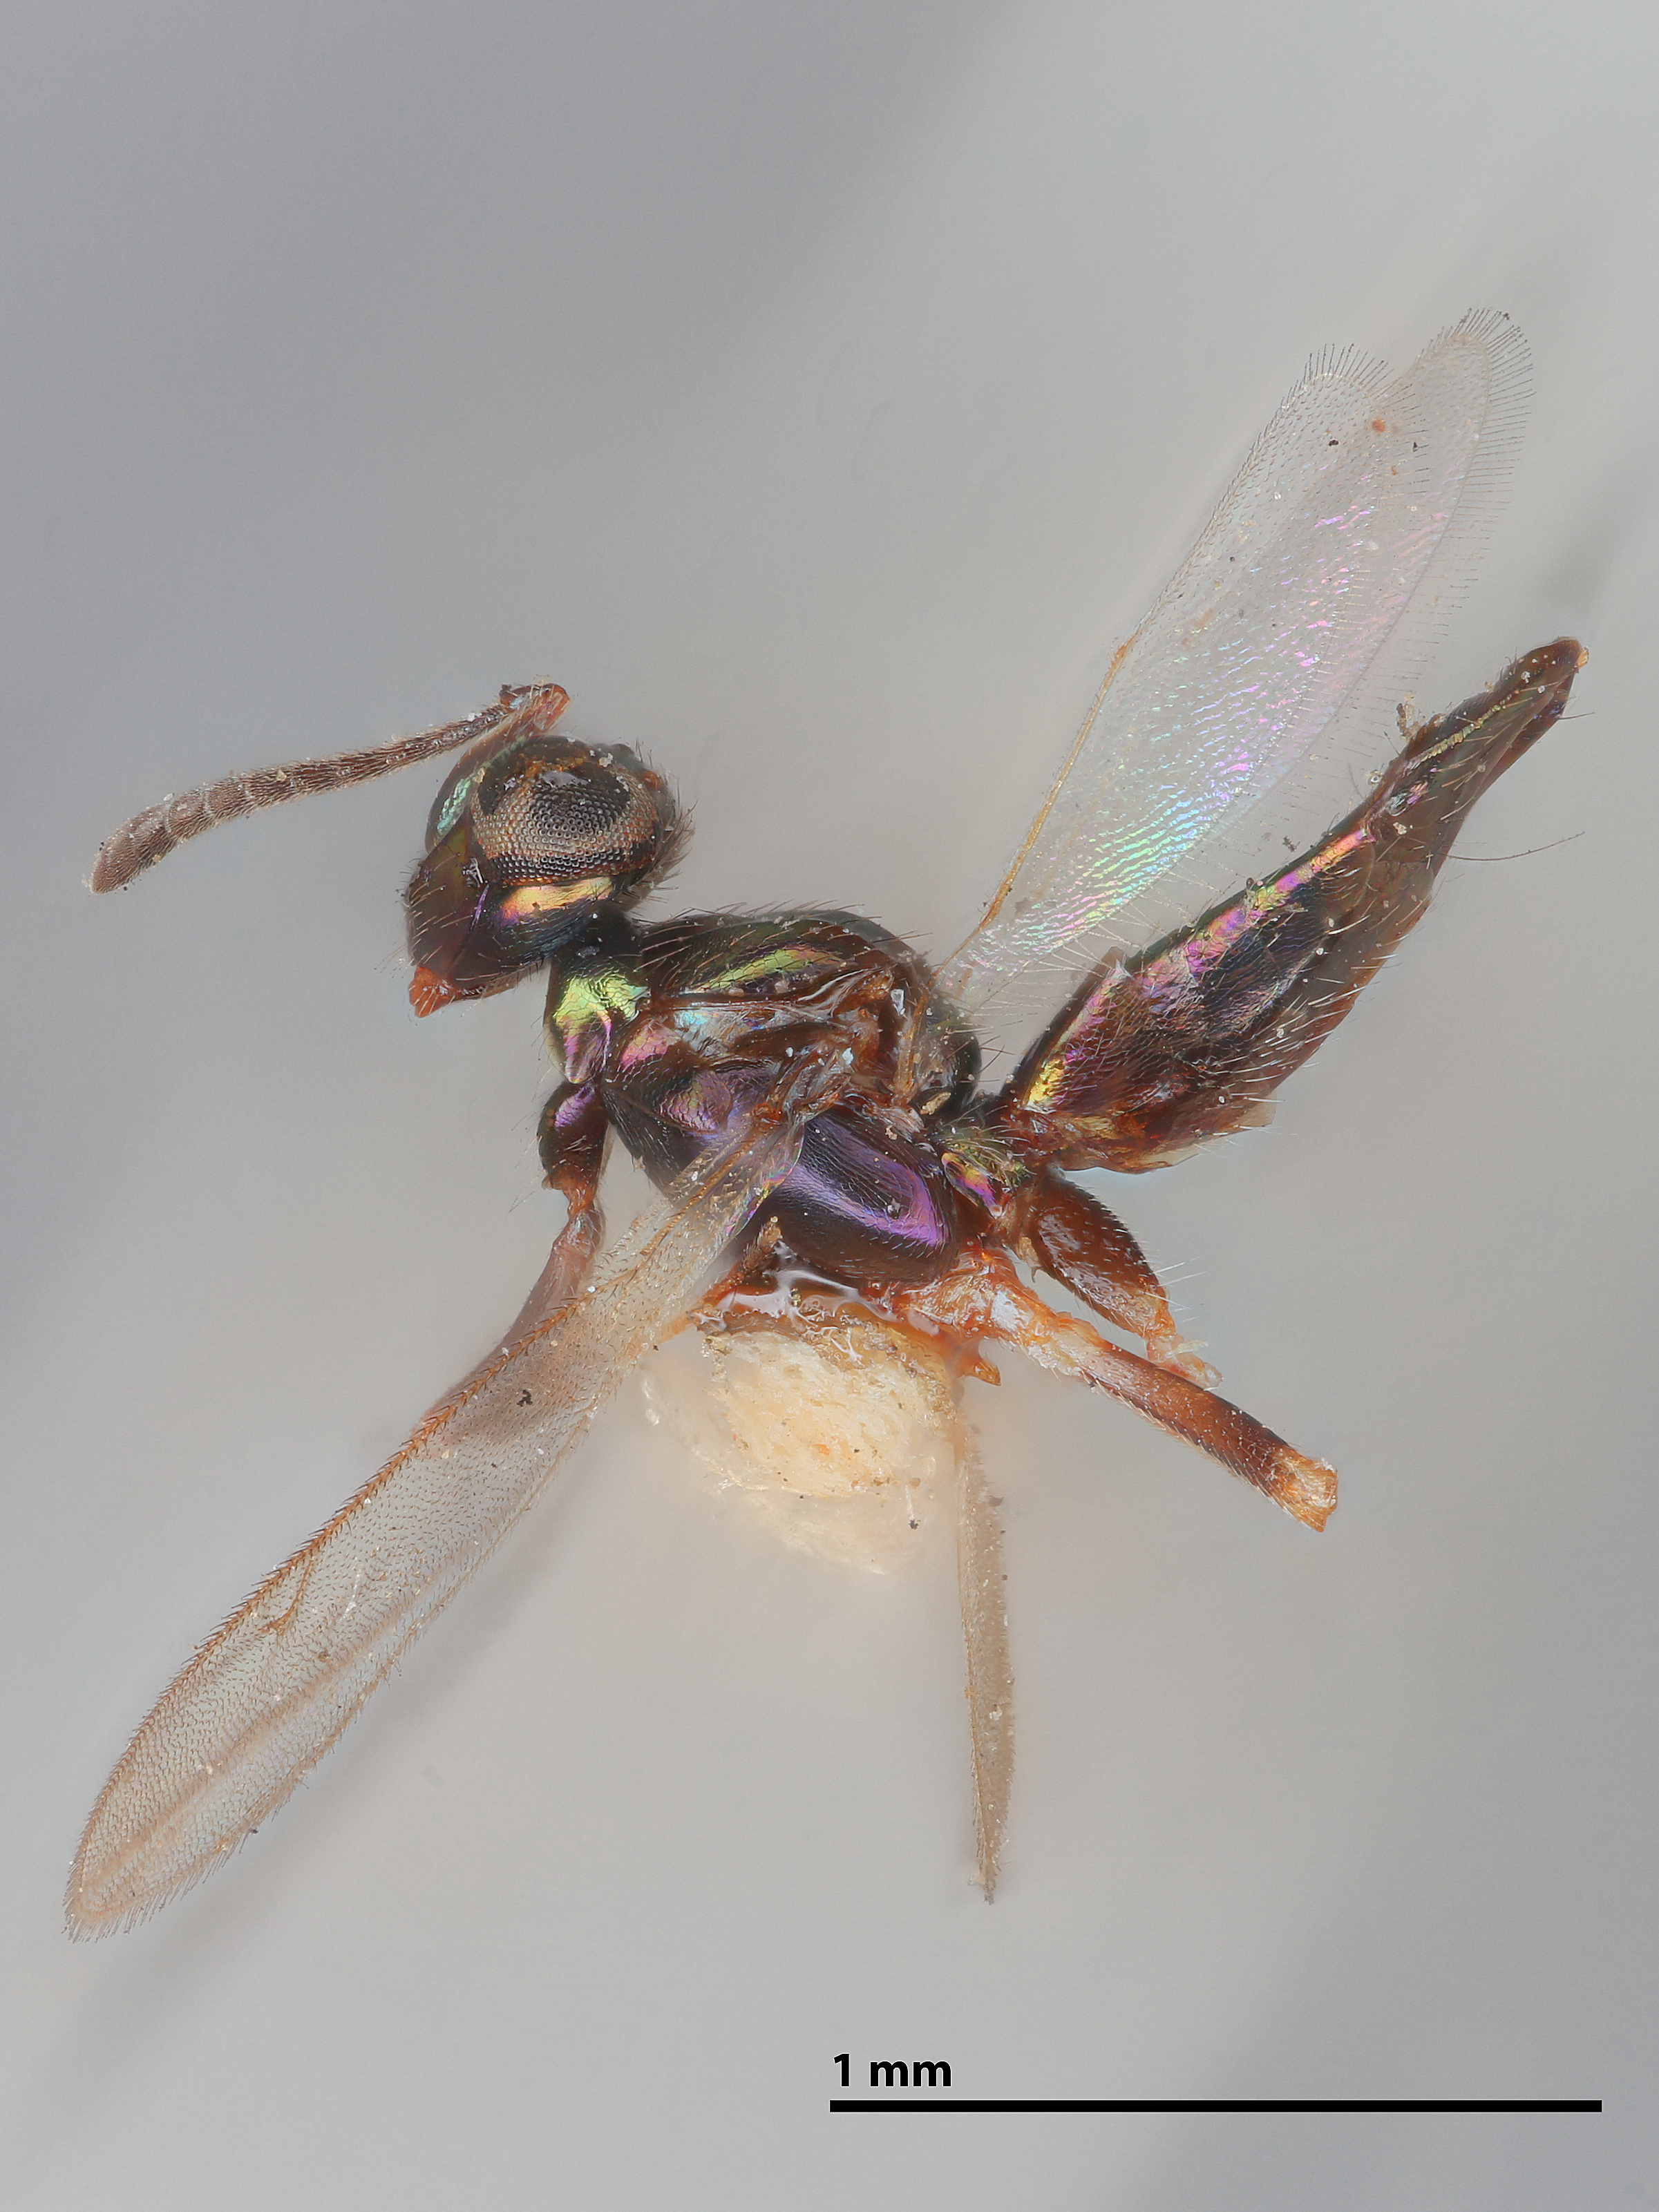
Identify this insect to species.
Eupelmus charitopoides
